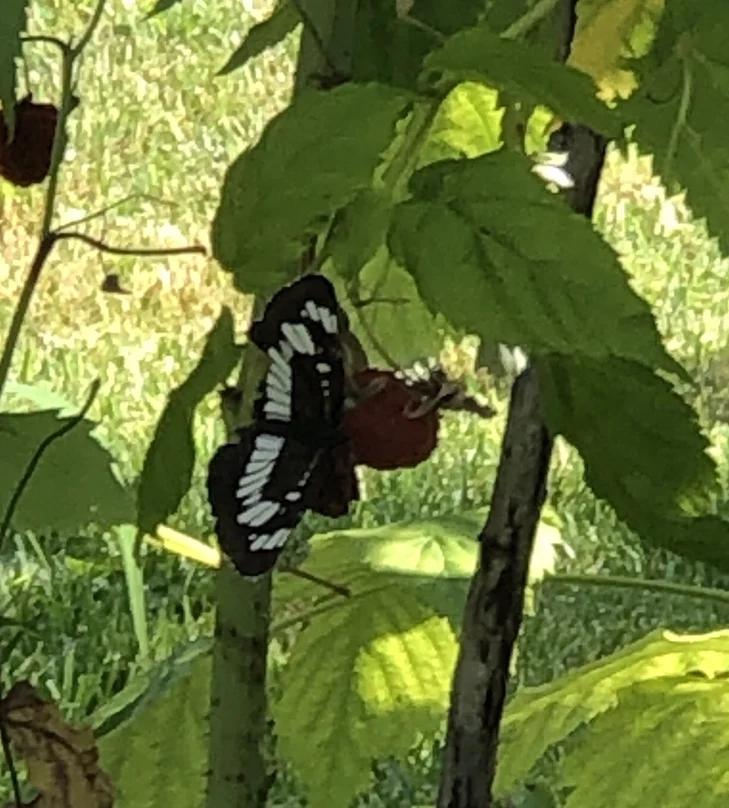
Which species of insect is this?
Neptis rivularis
